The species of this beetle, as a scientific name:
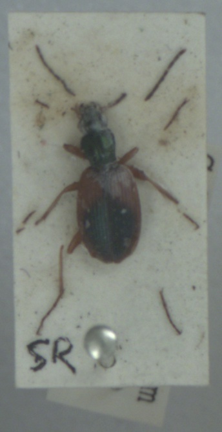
Anchomenus dorsalis
